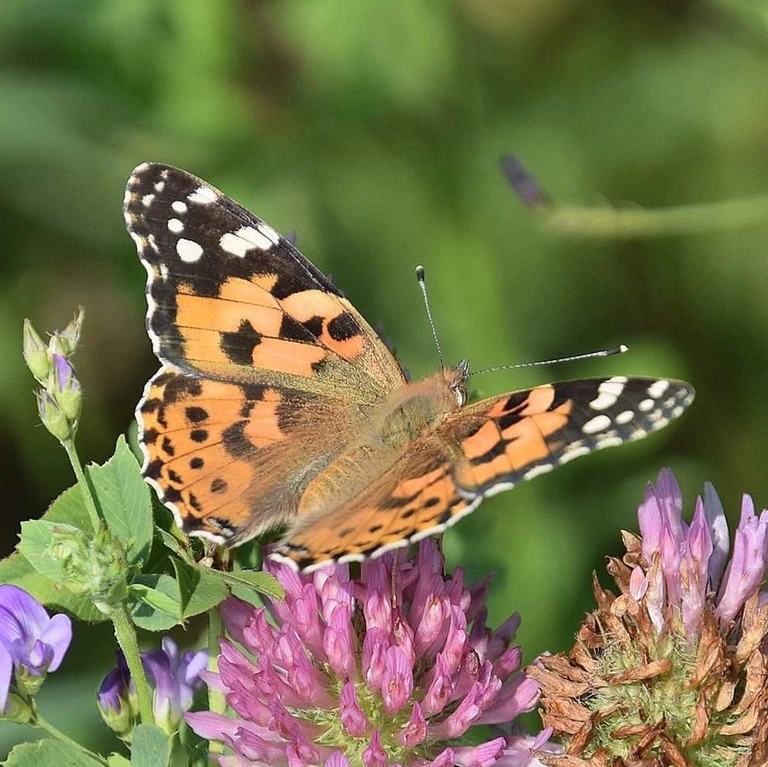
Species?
Vanessa cardui
